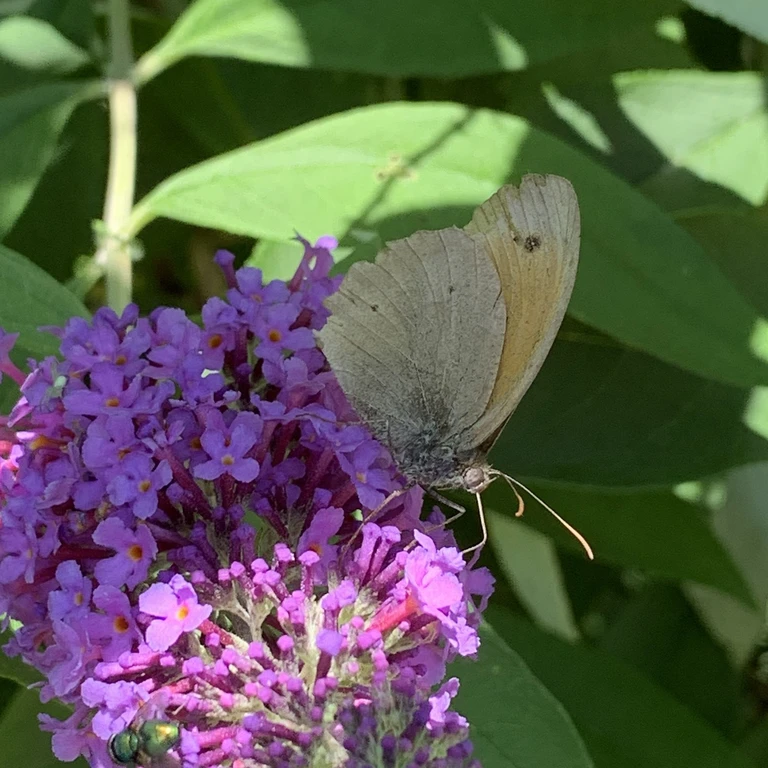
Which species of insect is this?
Maniola jurtina
